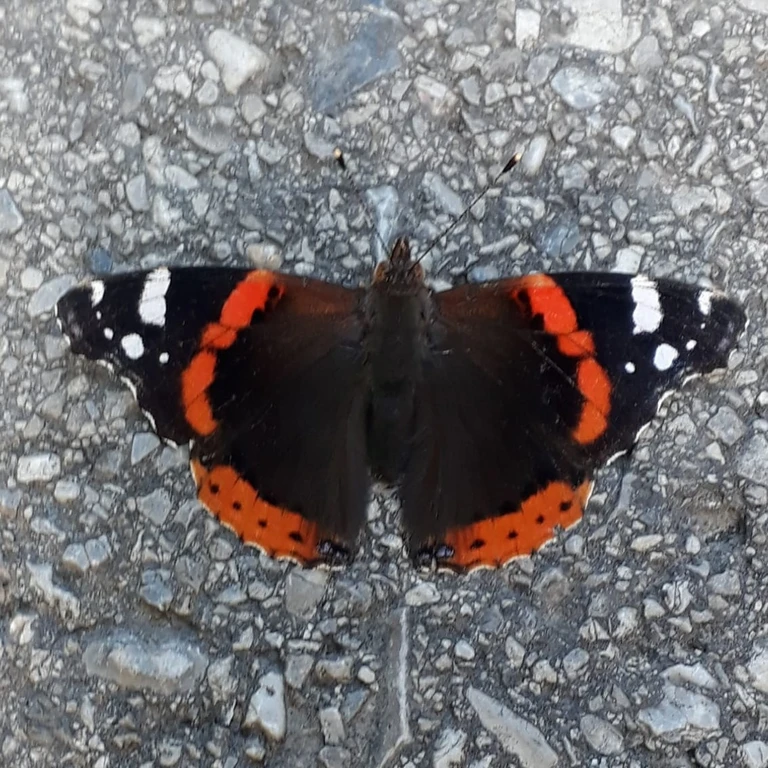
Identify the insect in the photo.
Vanessa atalanta
